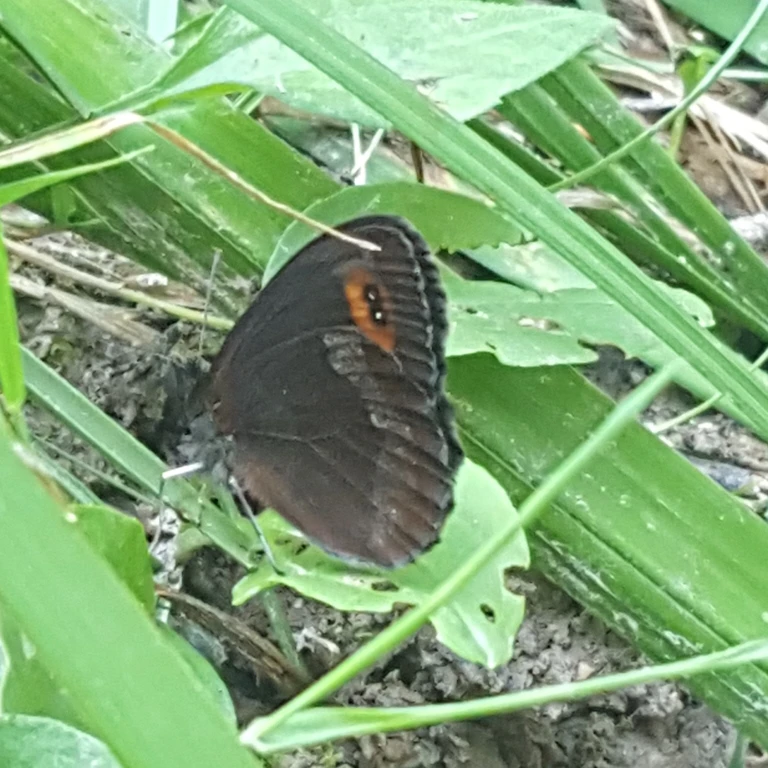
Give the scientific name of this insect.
Erebia aethiops
